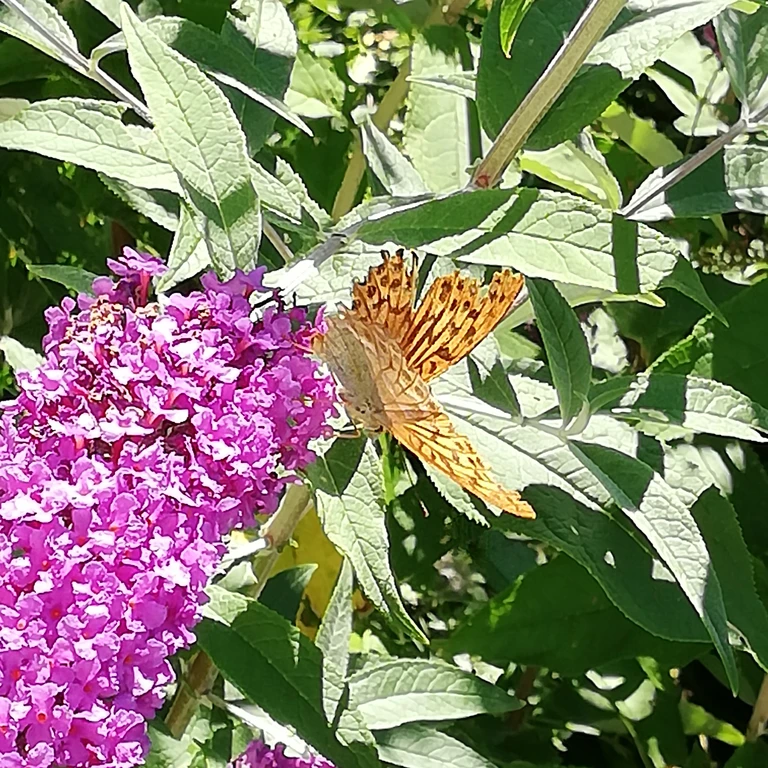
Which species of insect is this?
Argynnis paphia
